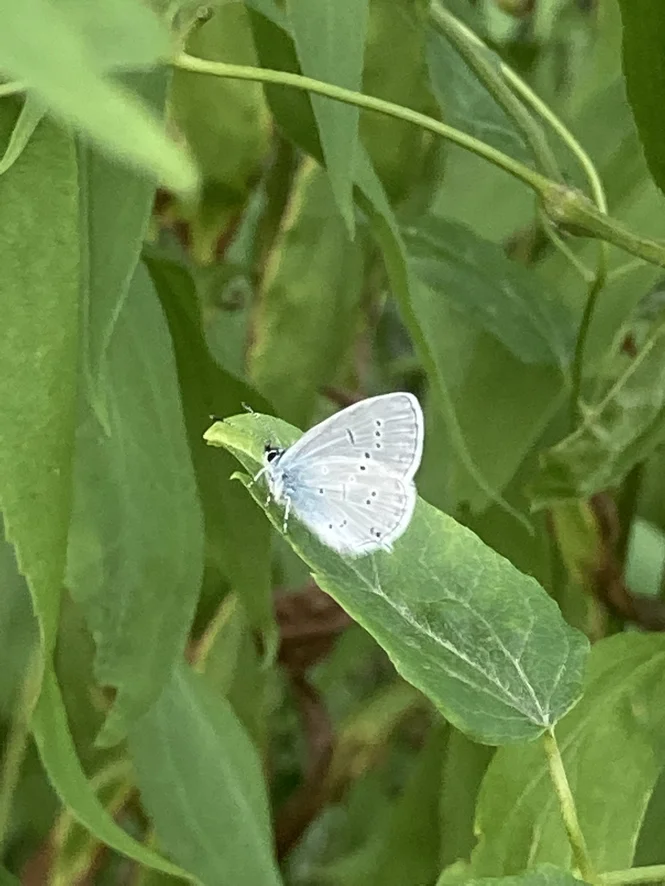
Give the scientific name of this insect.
Cupido decolorata (also Elkalyce decolorata)
